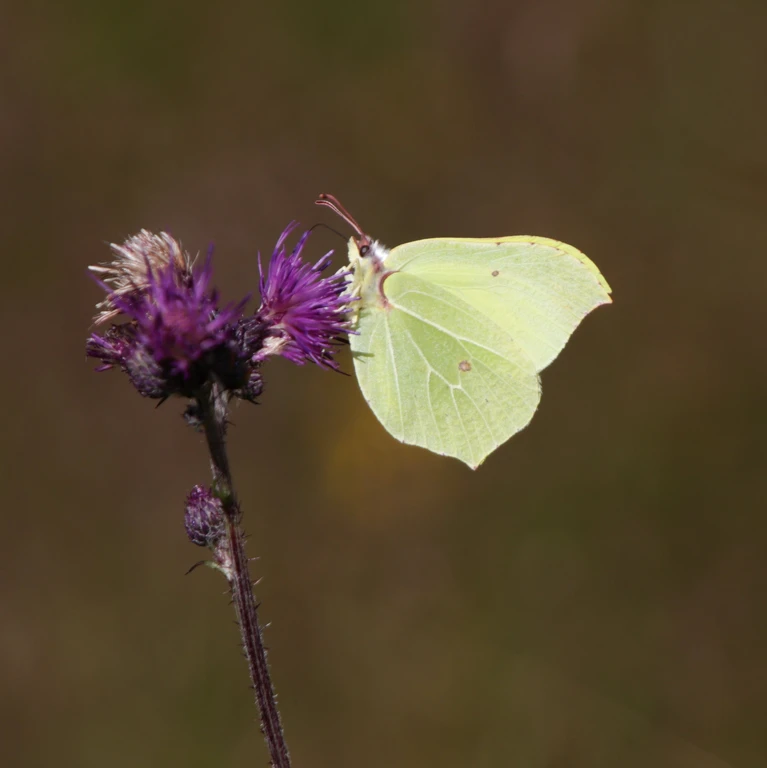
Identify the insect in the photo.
Gonepteryx rhamni
